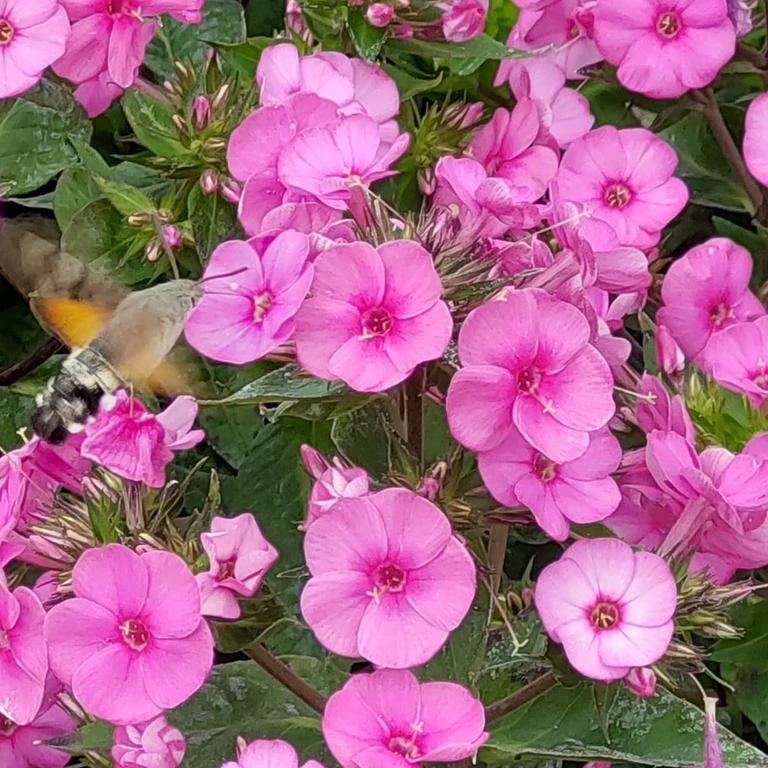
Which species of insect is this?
Macroglossum stellatarum
